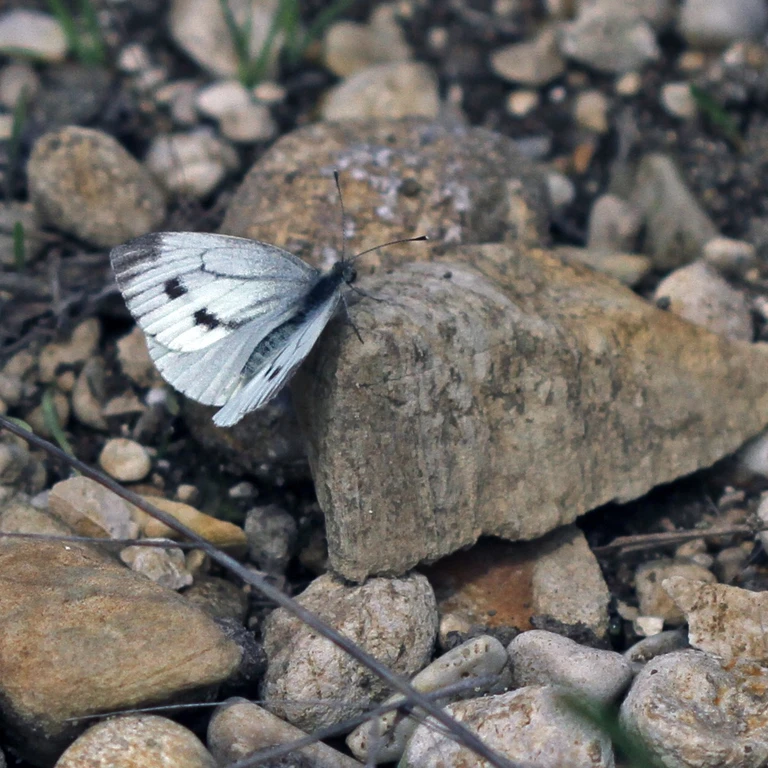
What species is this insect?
Pieris napi
